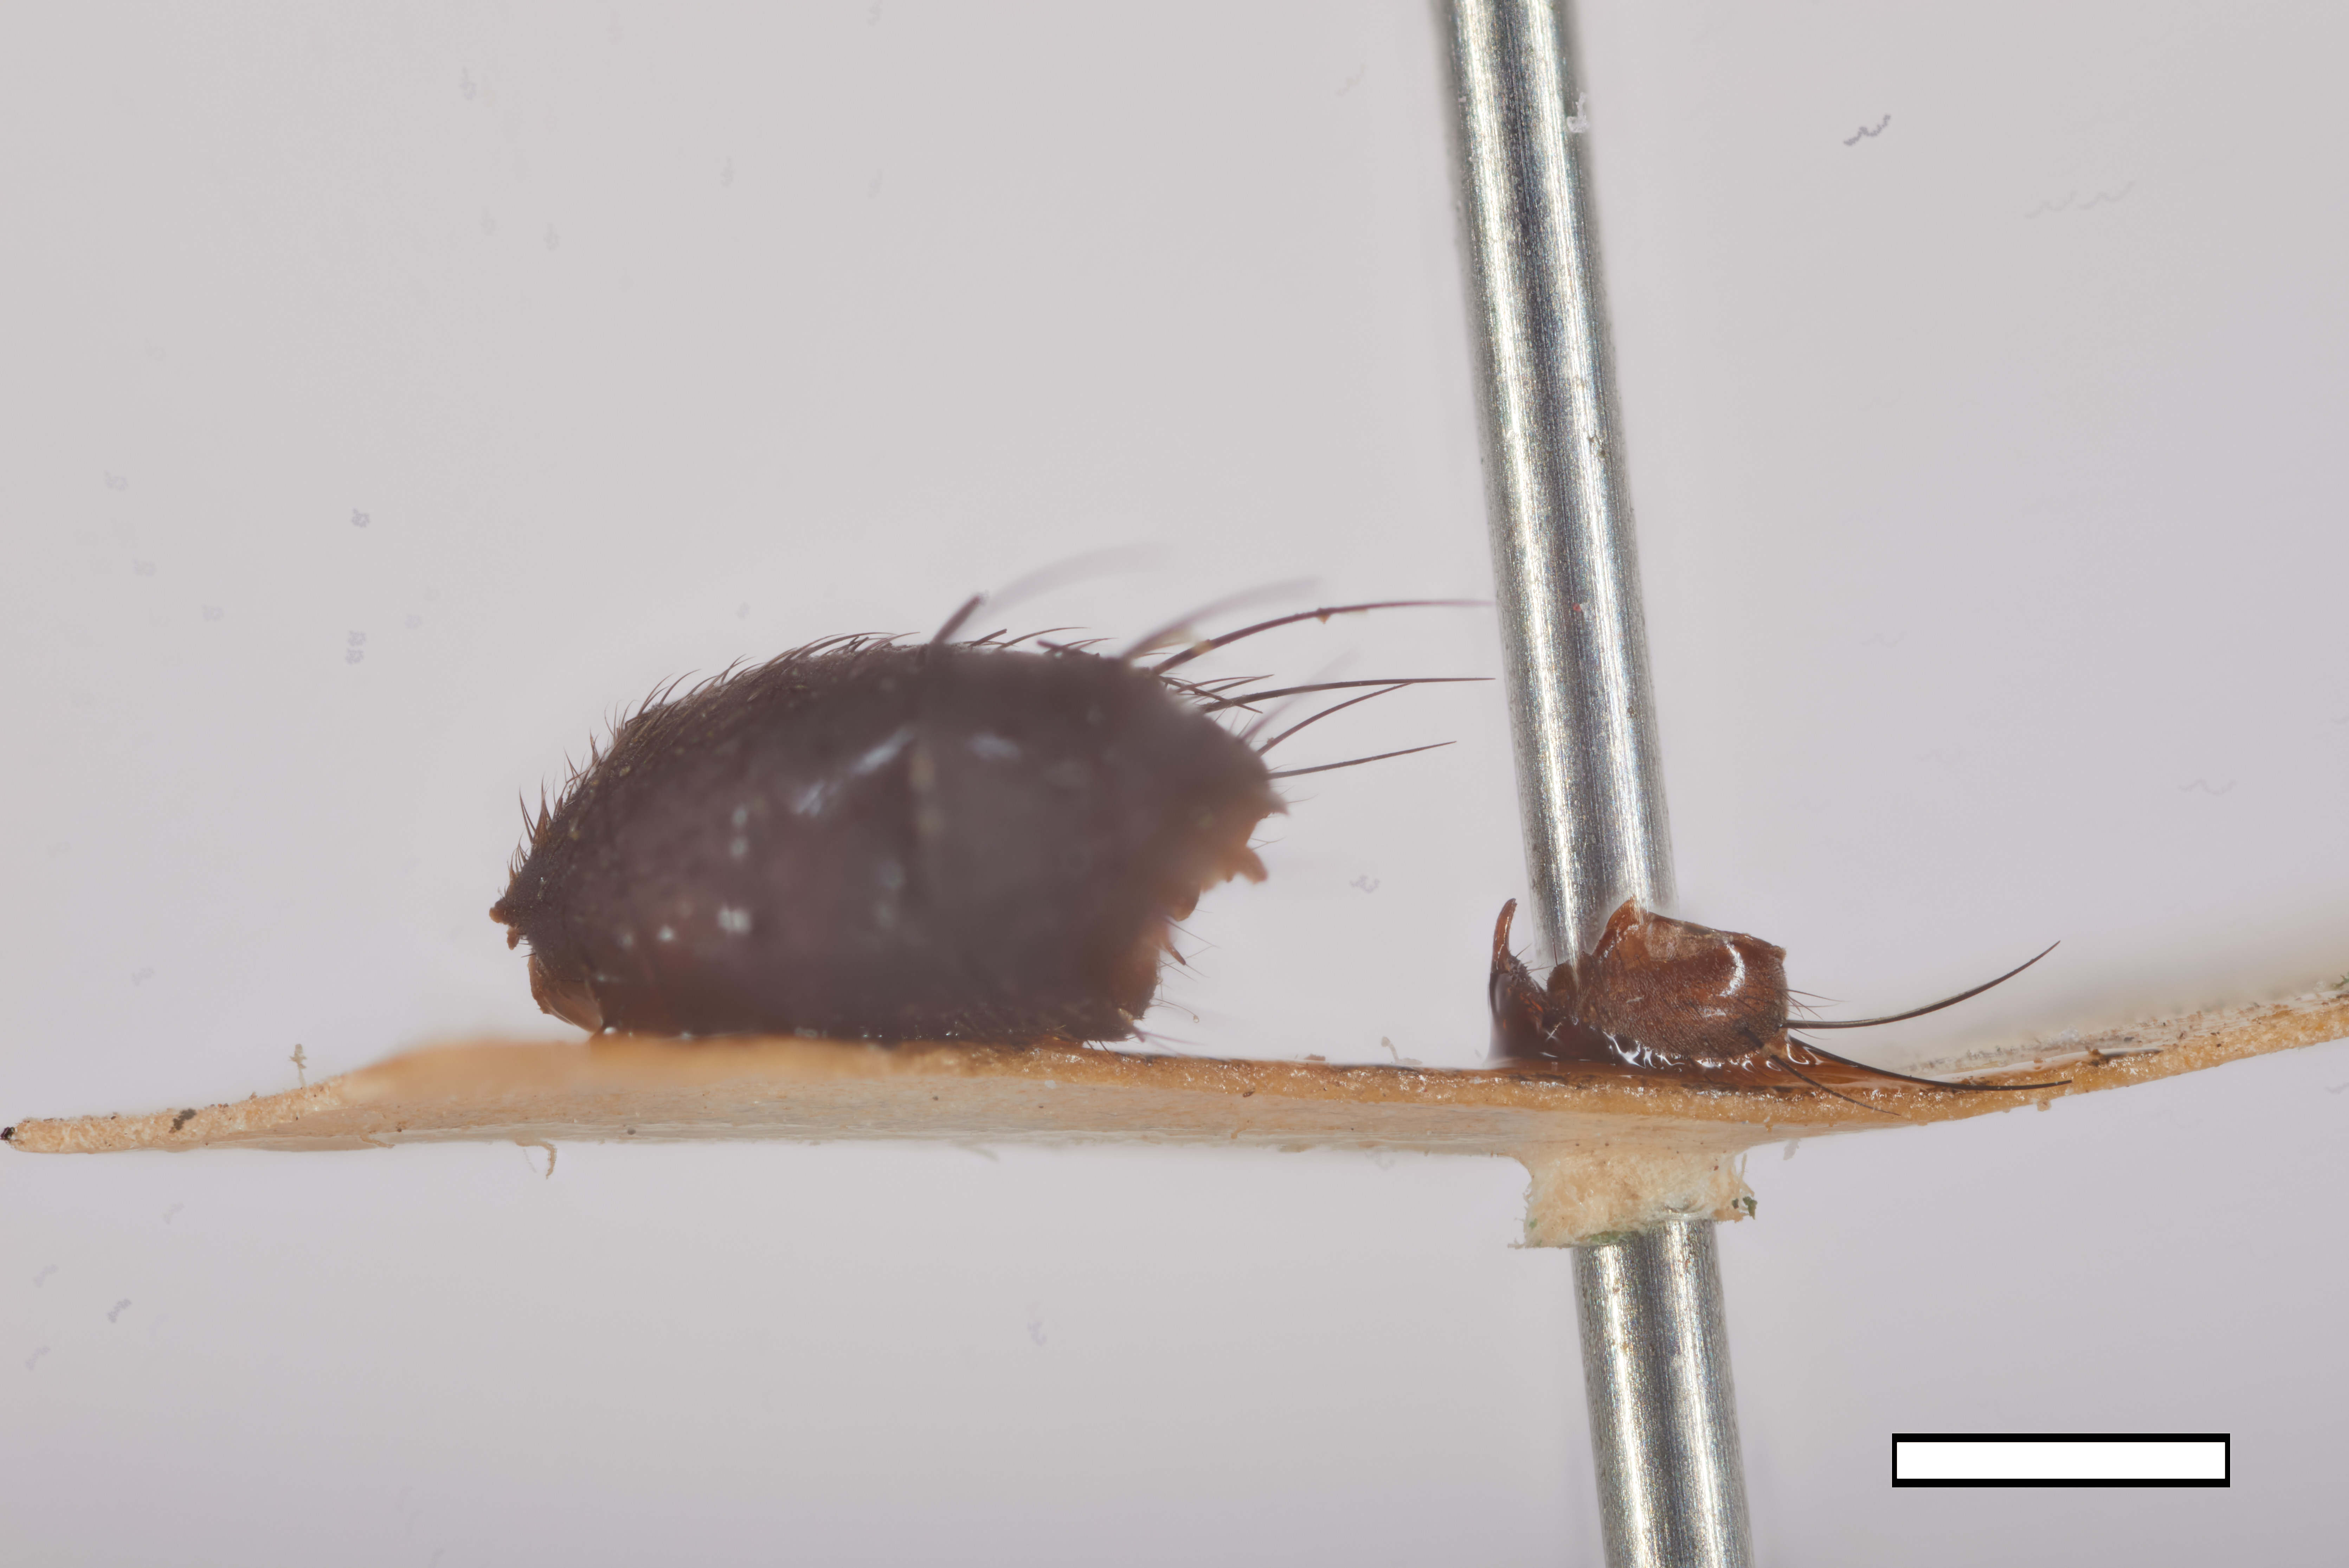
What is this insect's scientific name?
Xenoppia hypopygialis (also Microcerella hypopygialis)
